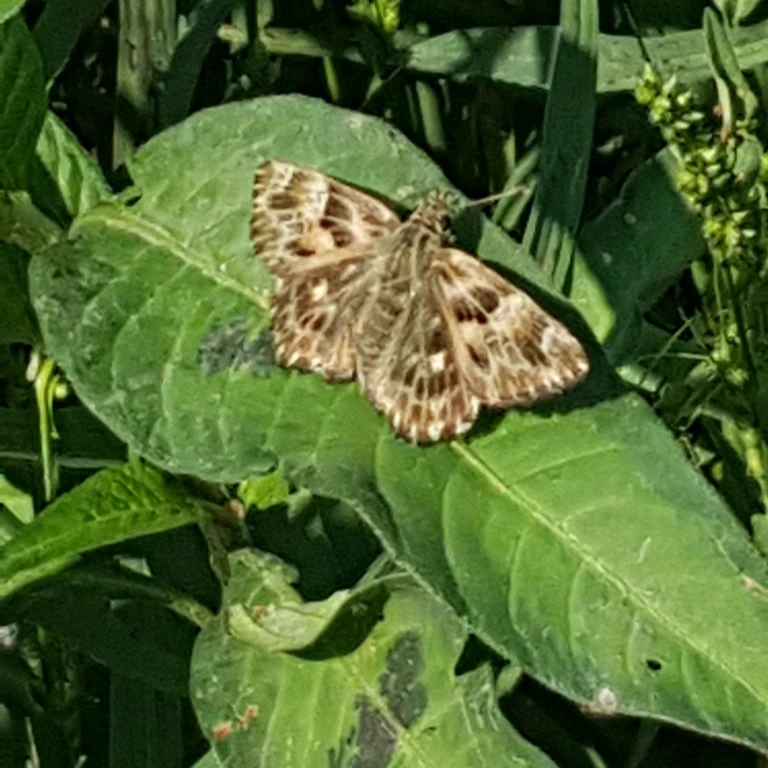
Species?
Carcharodus alceae
